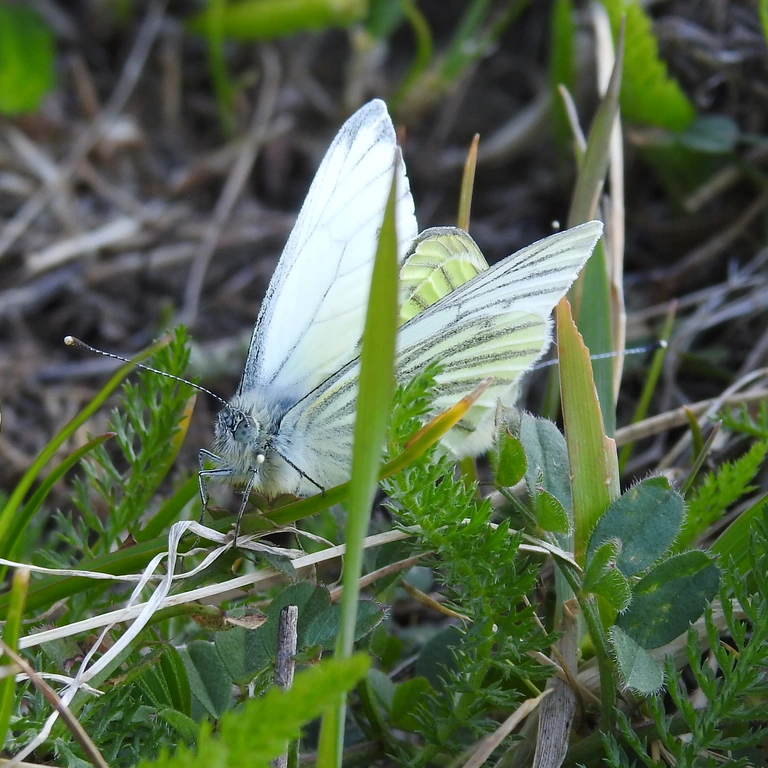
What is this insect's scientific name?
Pieris napi
